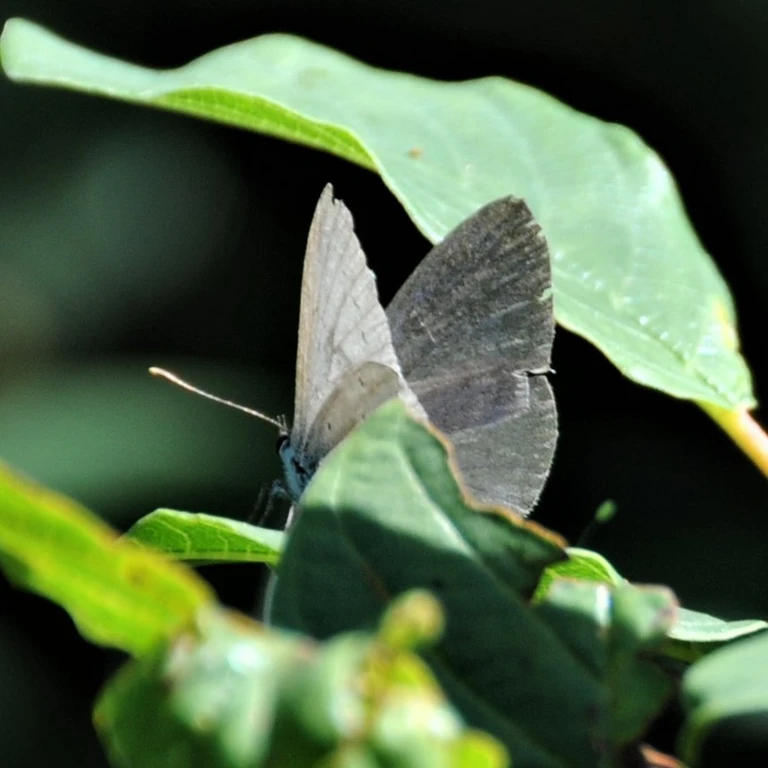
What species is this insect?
Celastrina argiolus
